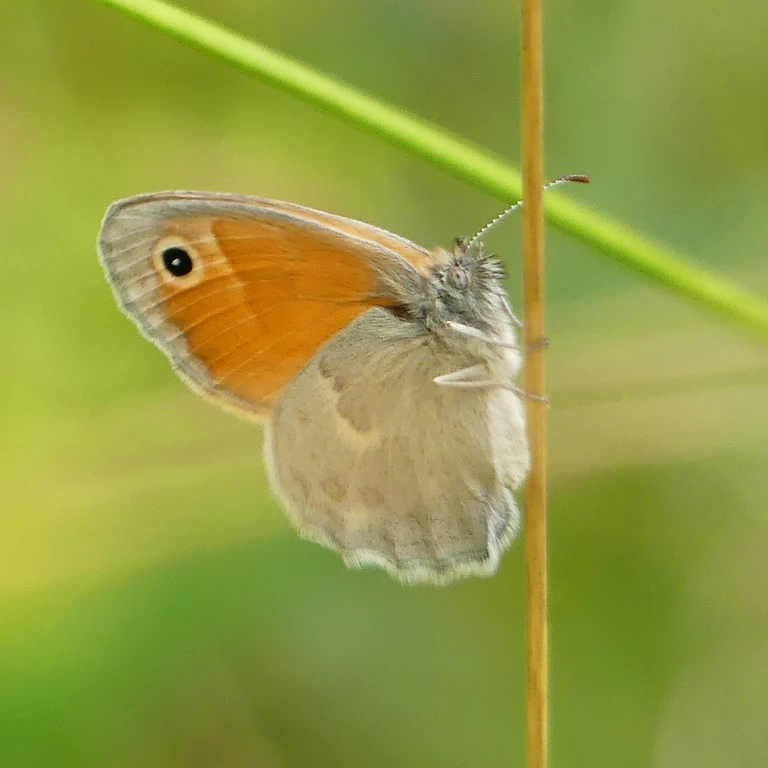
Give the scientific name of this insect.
Coenonympha pamphilus
